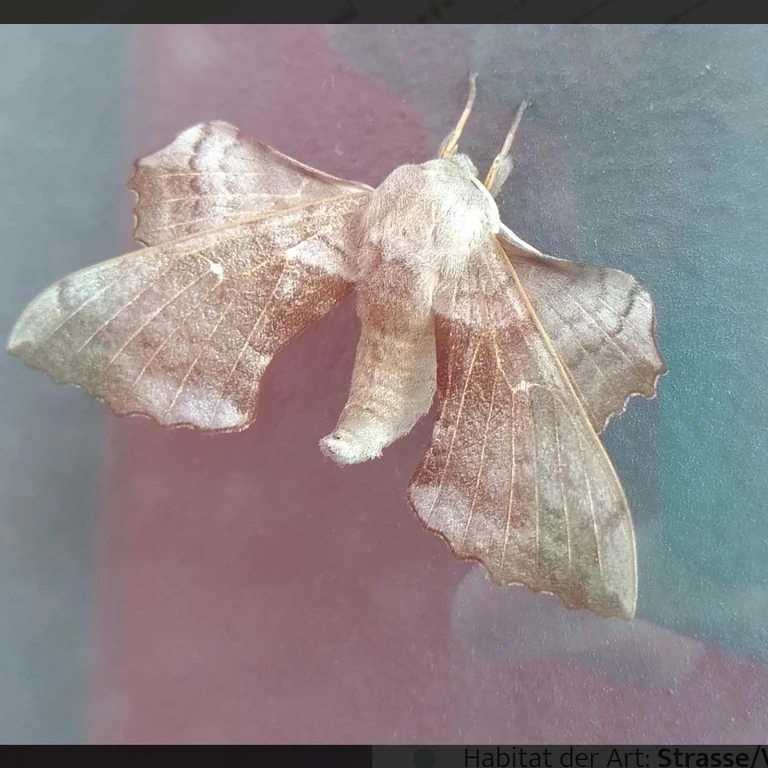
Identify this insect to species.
Laothoe populi
